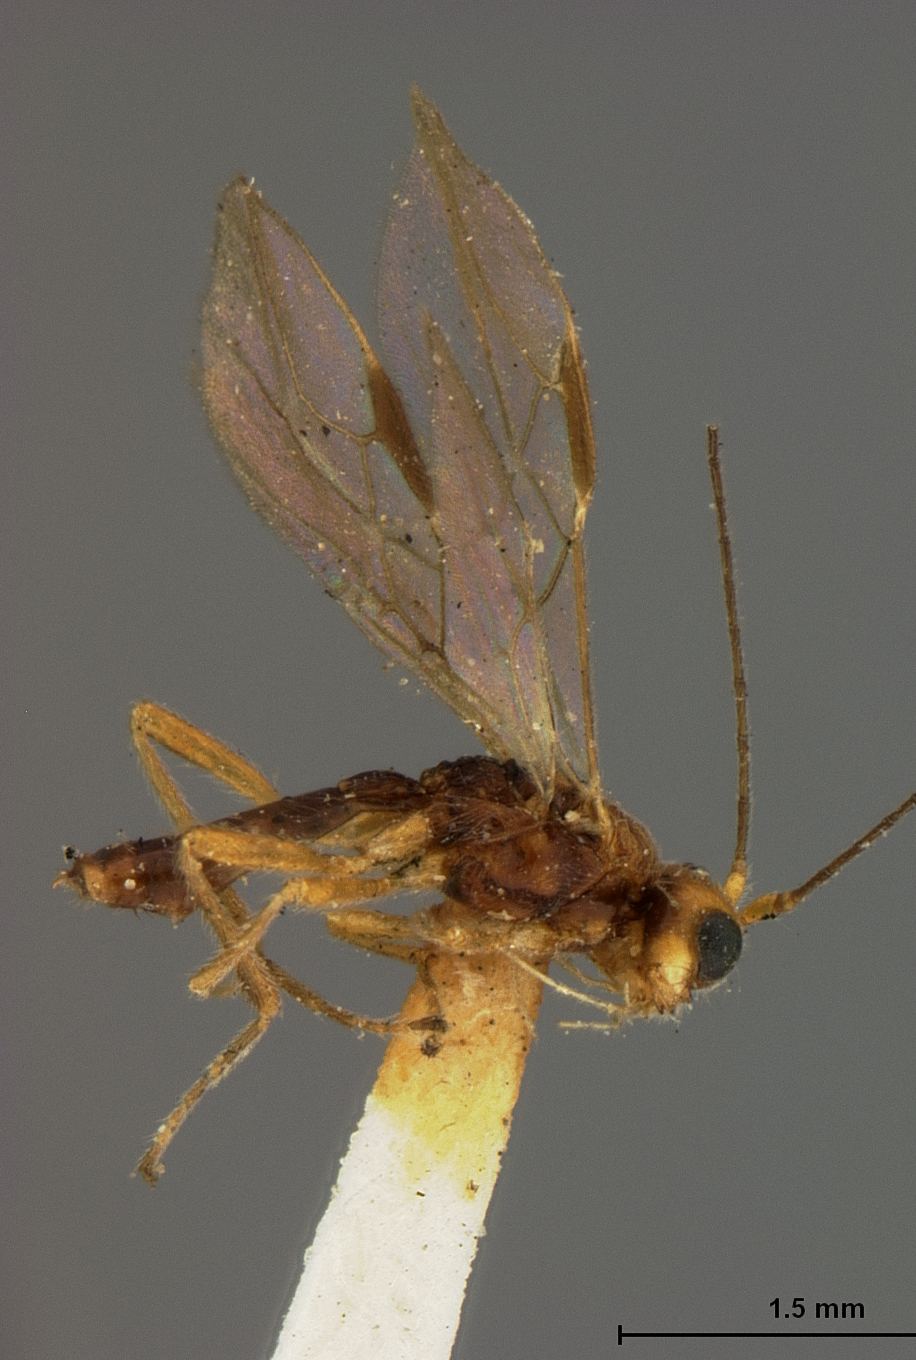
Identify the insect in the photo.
Phaenocarpa formosae
